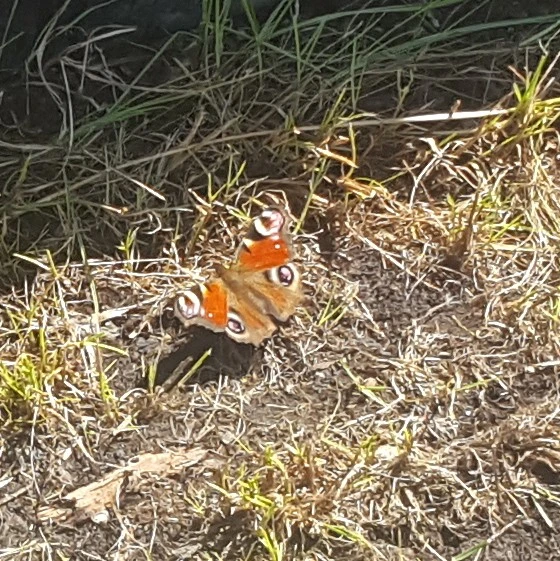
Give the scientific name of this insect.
Aglais io
